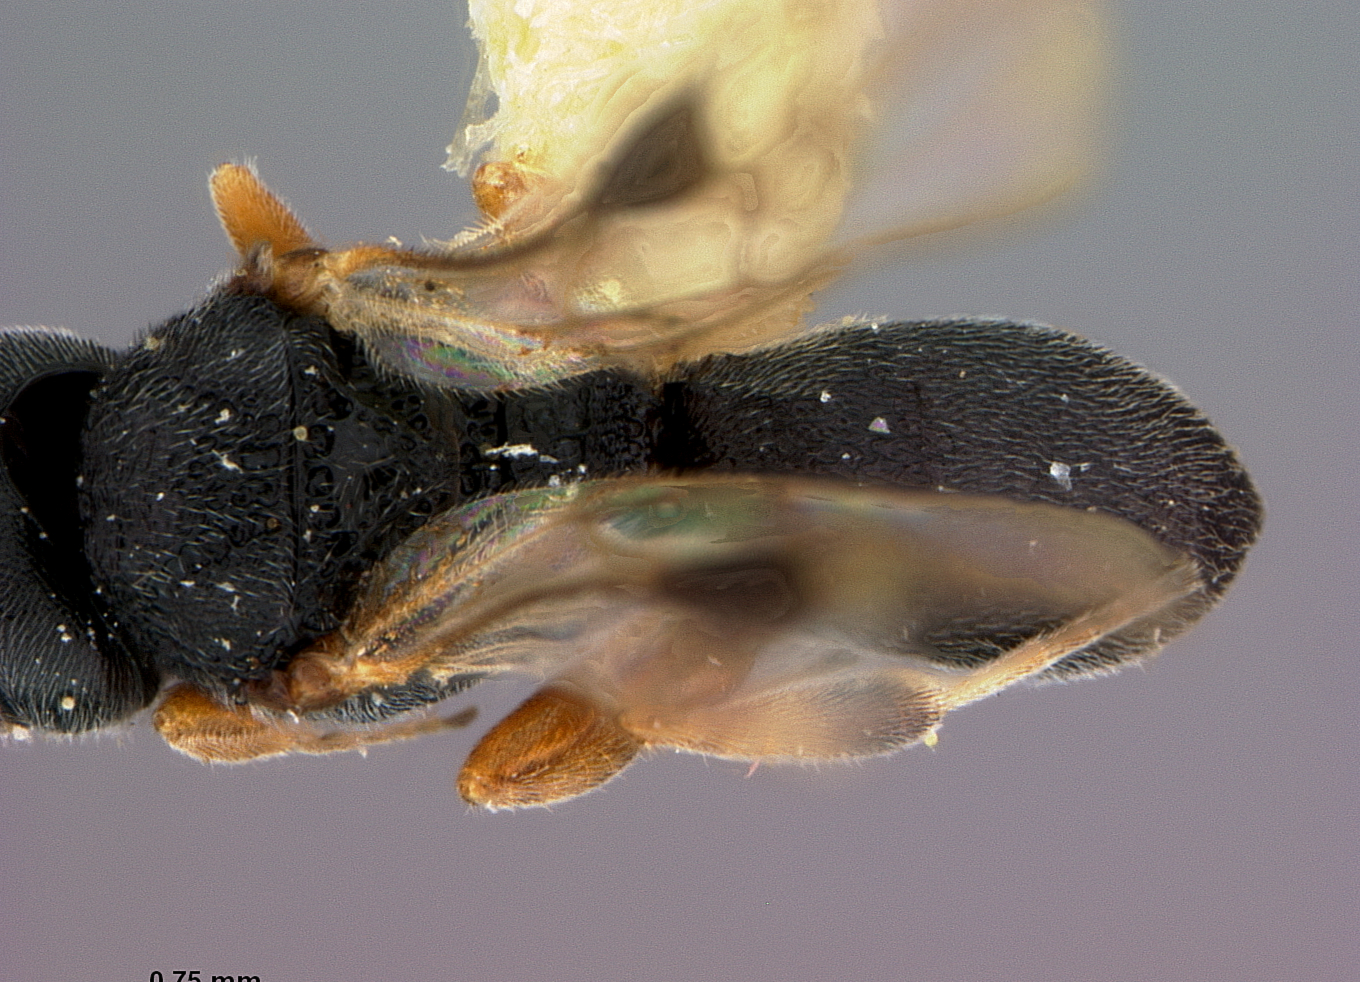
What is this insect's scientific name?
Chelonus brevicornis
